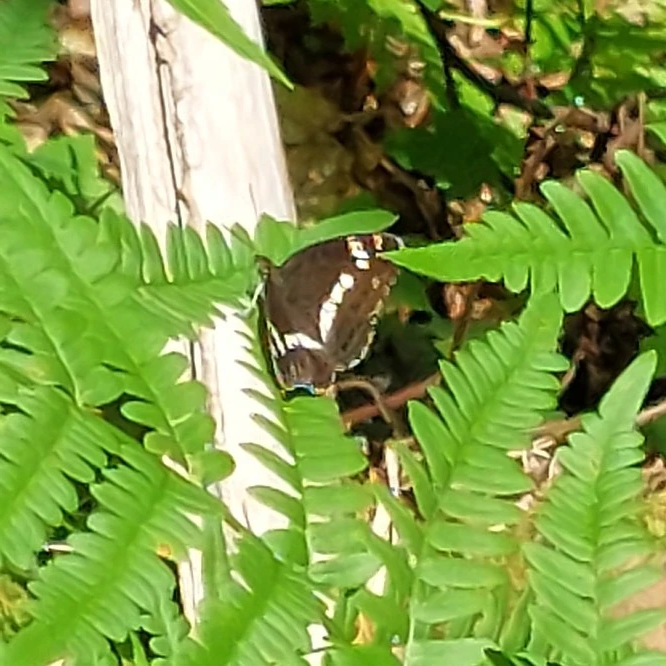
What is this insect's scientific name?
Limenitis camilla (also Ladoga camilla)
